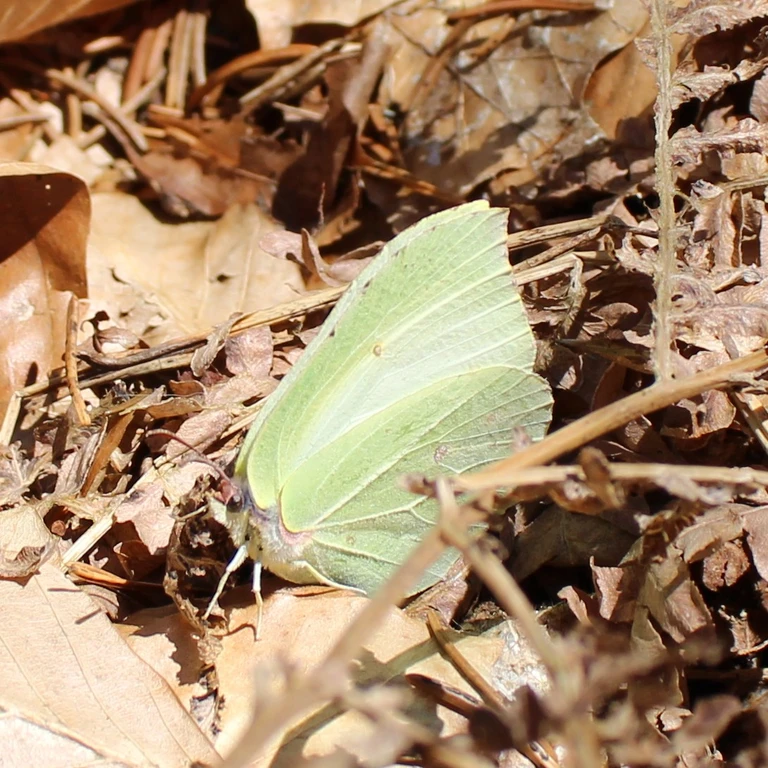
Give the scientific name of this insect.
Gonepteryx rhamni
